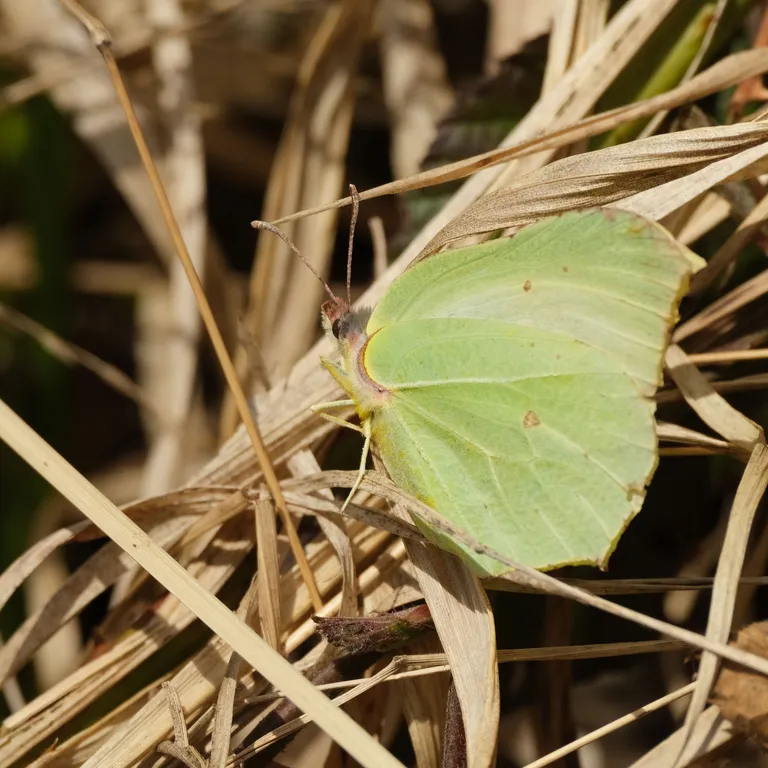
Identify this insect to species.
Gonepteryx rhamni
